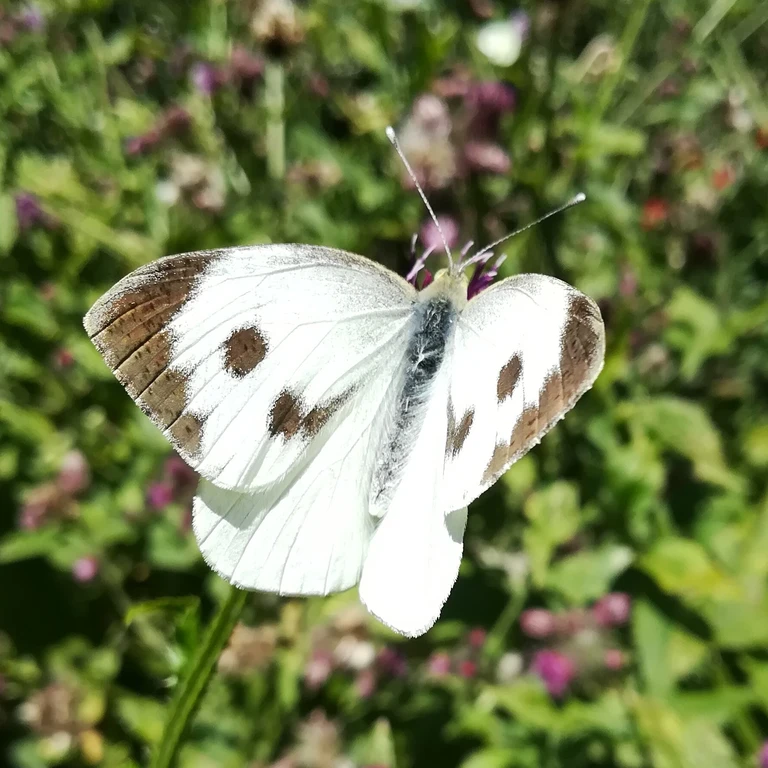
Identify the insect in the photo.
Pieris brassicae
